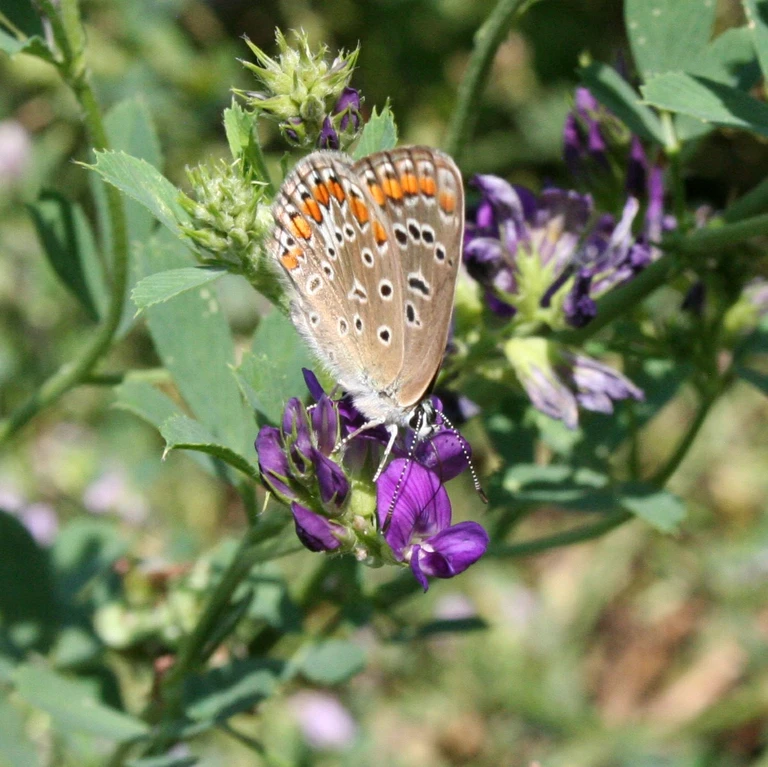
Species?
Polyommatus icarus
